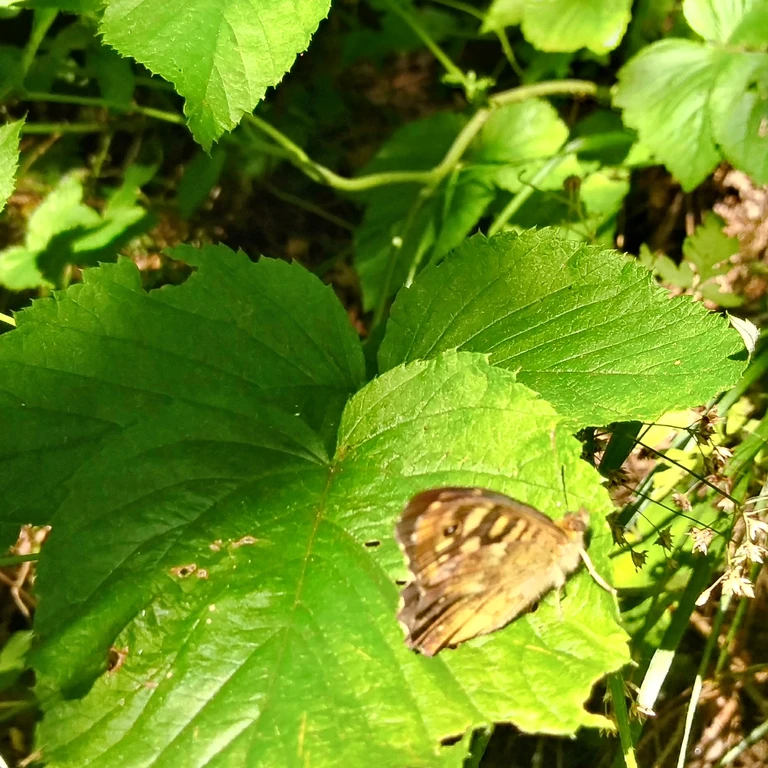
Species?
Pararge aegeria
